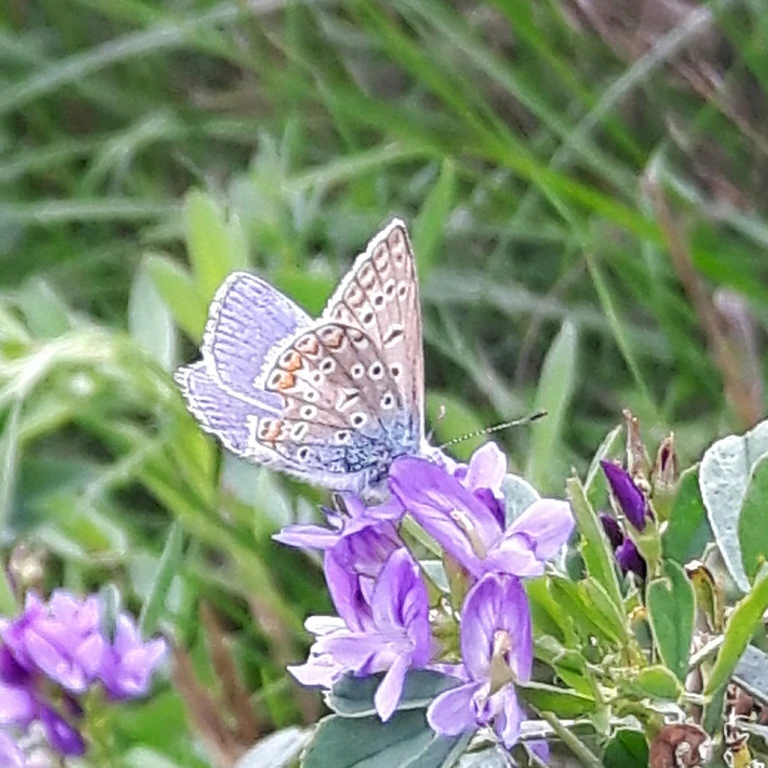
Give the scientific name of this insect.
Polyommatus icarus
